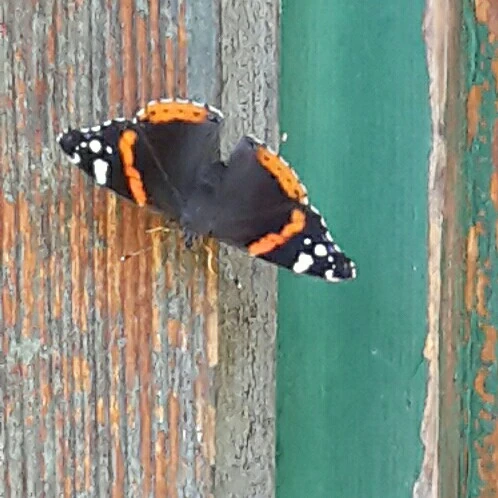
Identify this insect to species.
Vanessa atalanta
